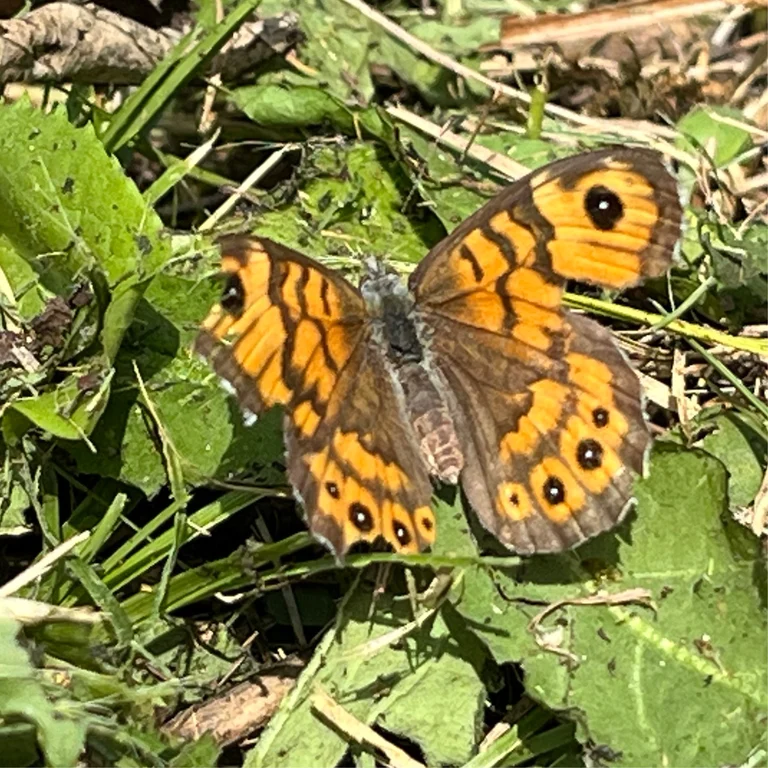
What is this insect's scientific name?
Lasiommata megera (also Pararge megera)
